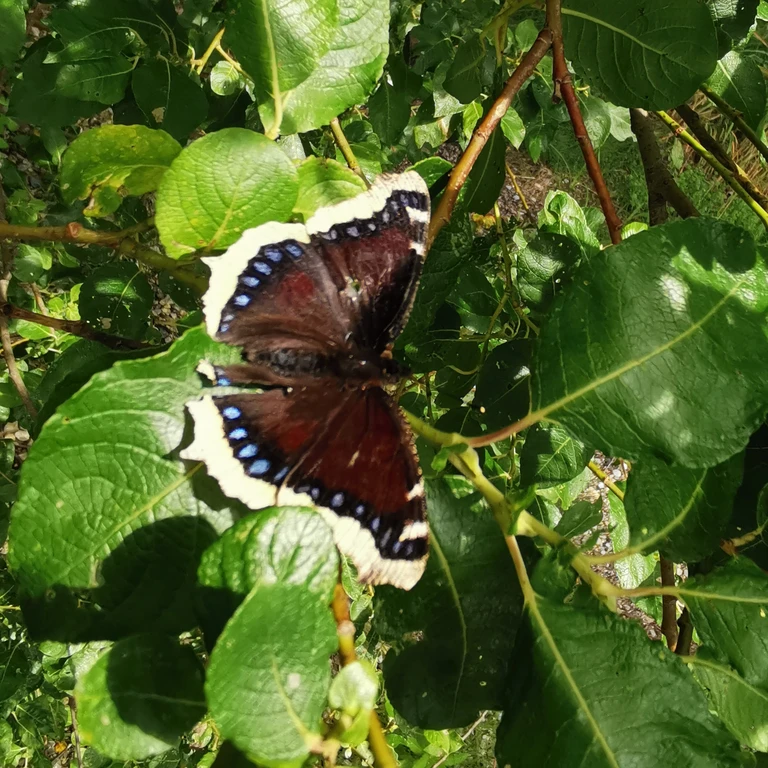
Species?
Nymphalis antiopa
